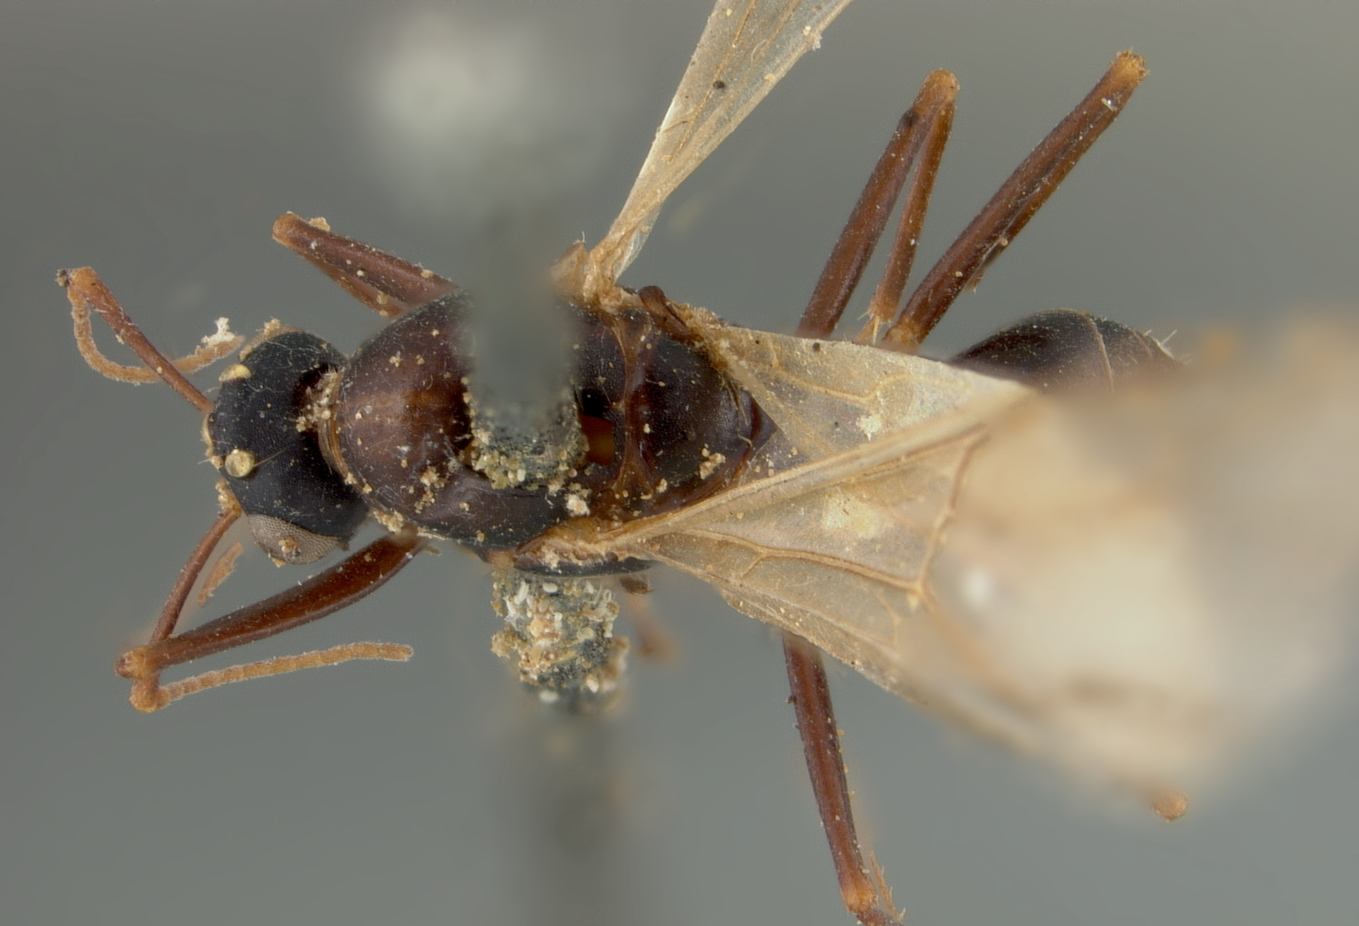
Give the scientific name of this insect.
Camponotus planus
